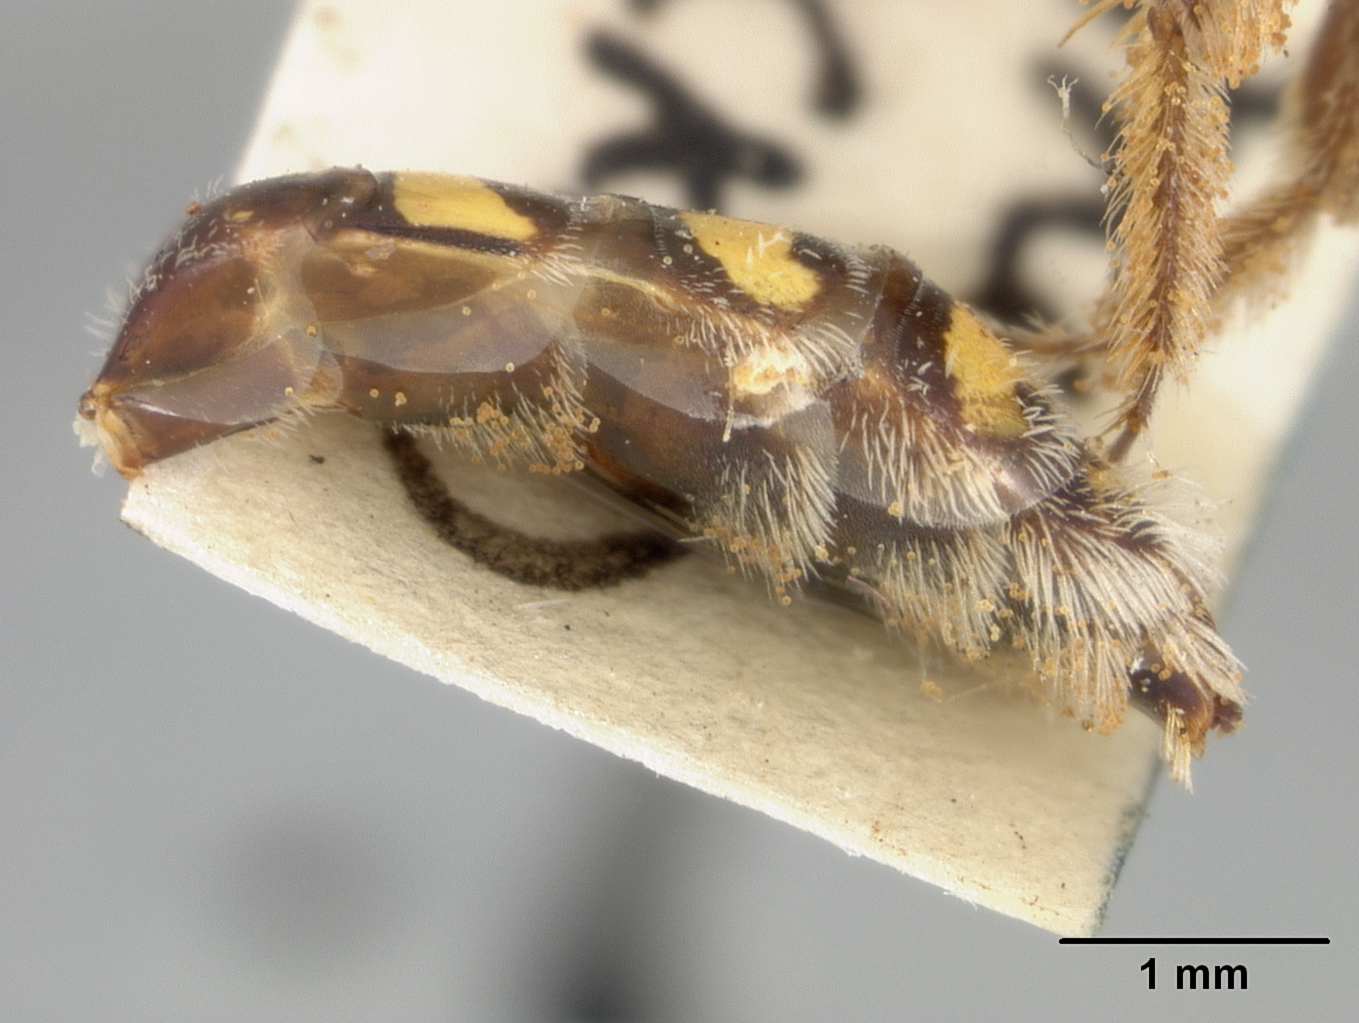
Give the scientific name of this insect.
Perdita albipennis
